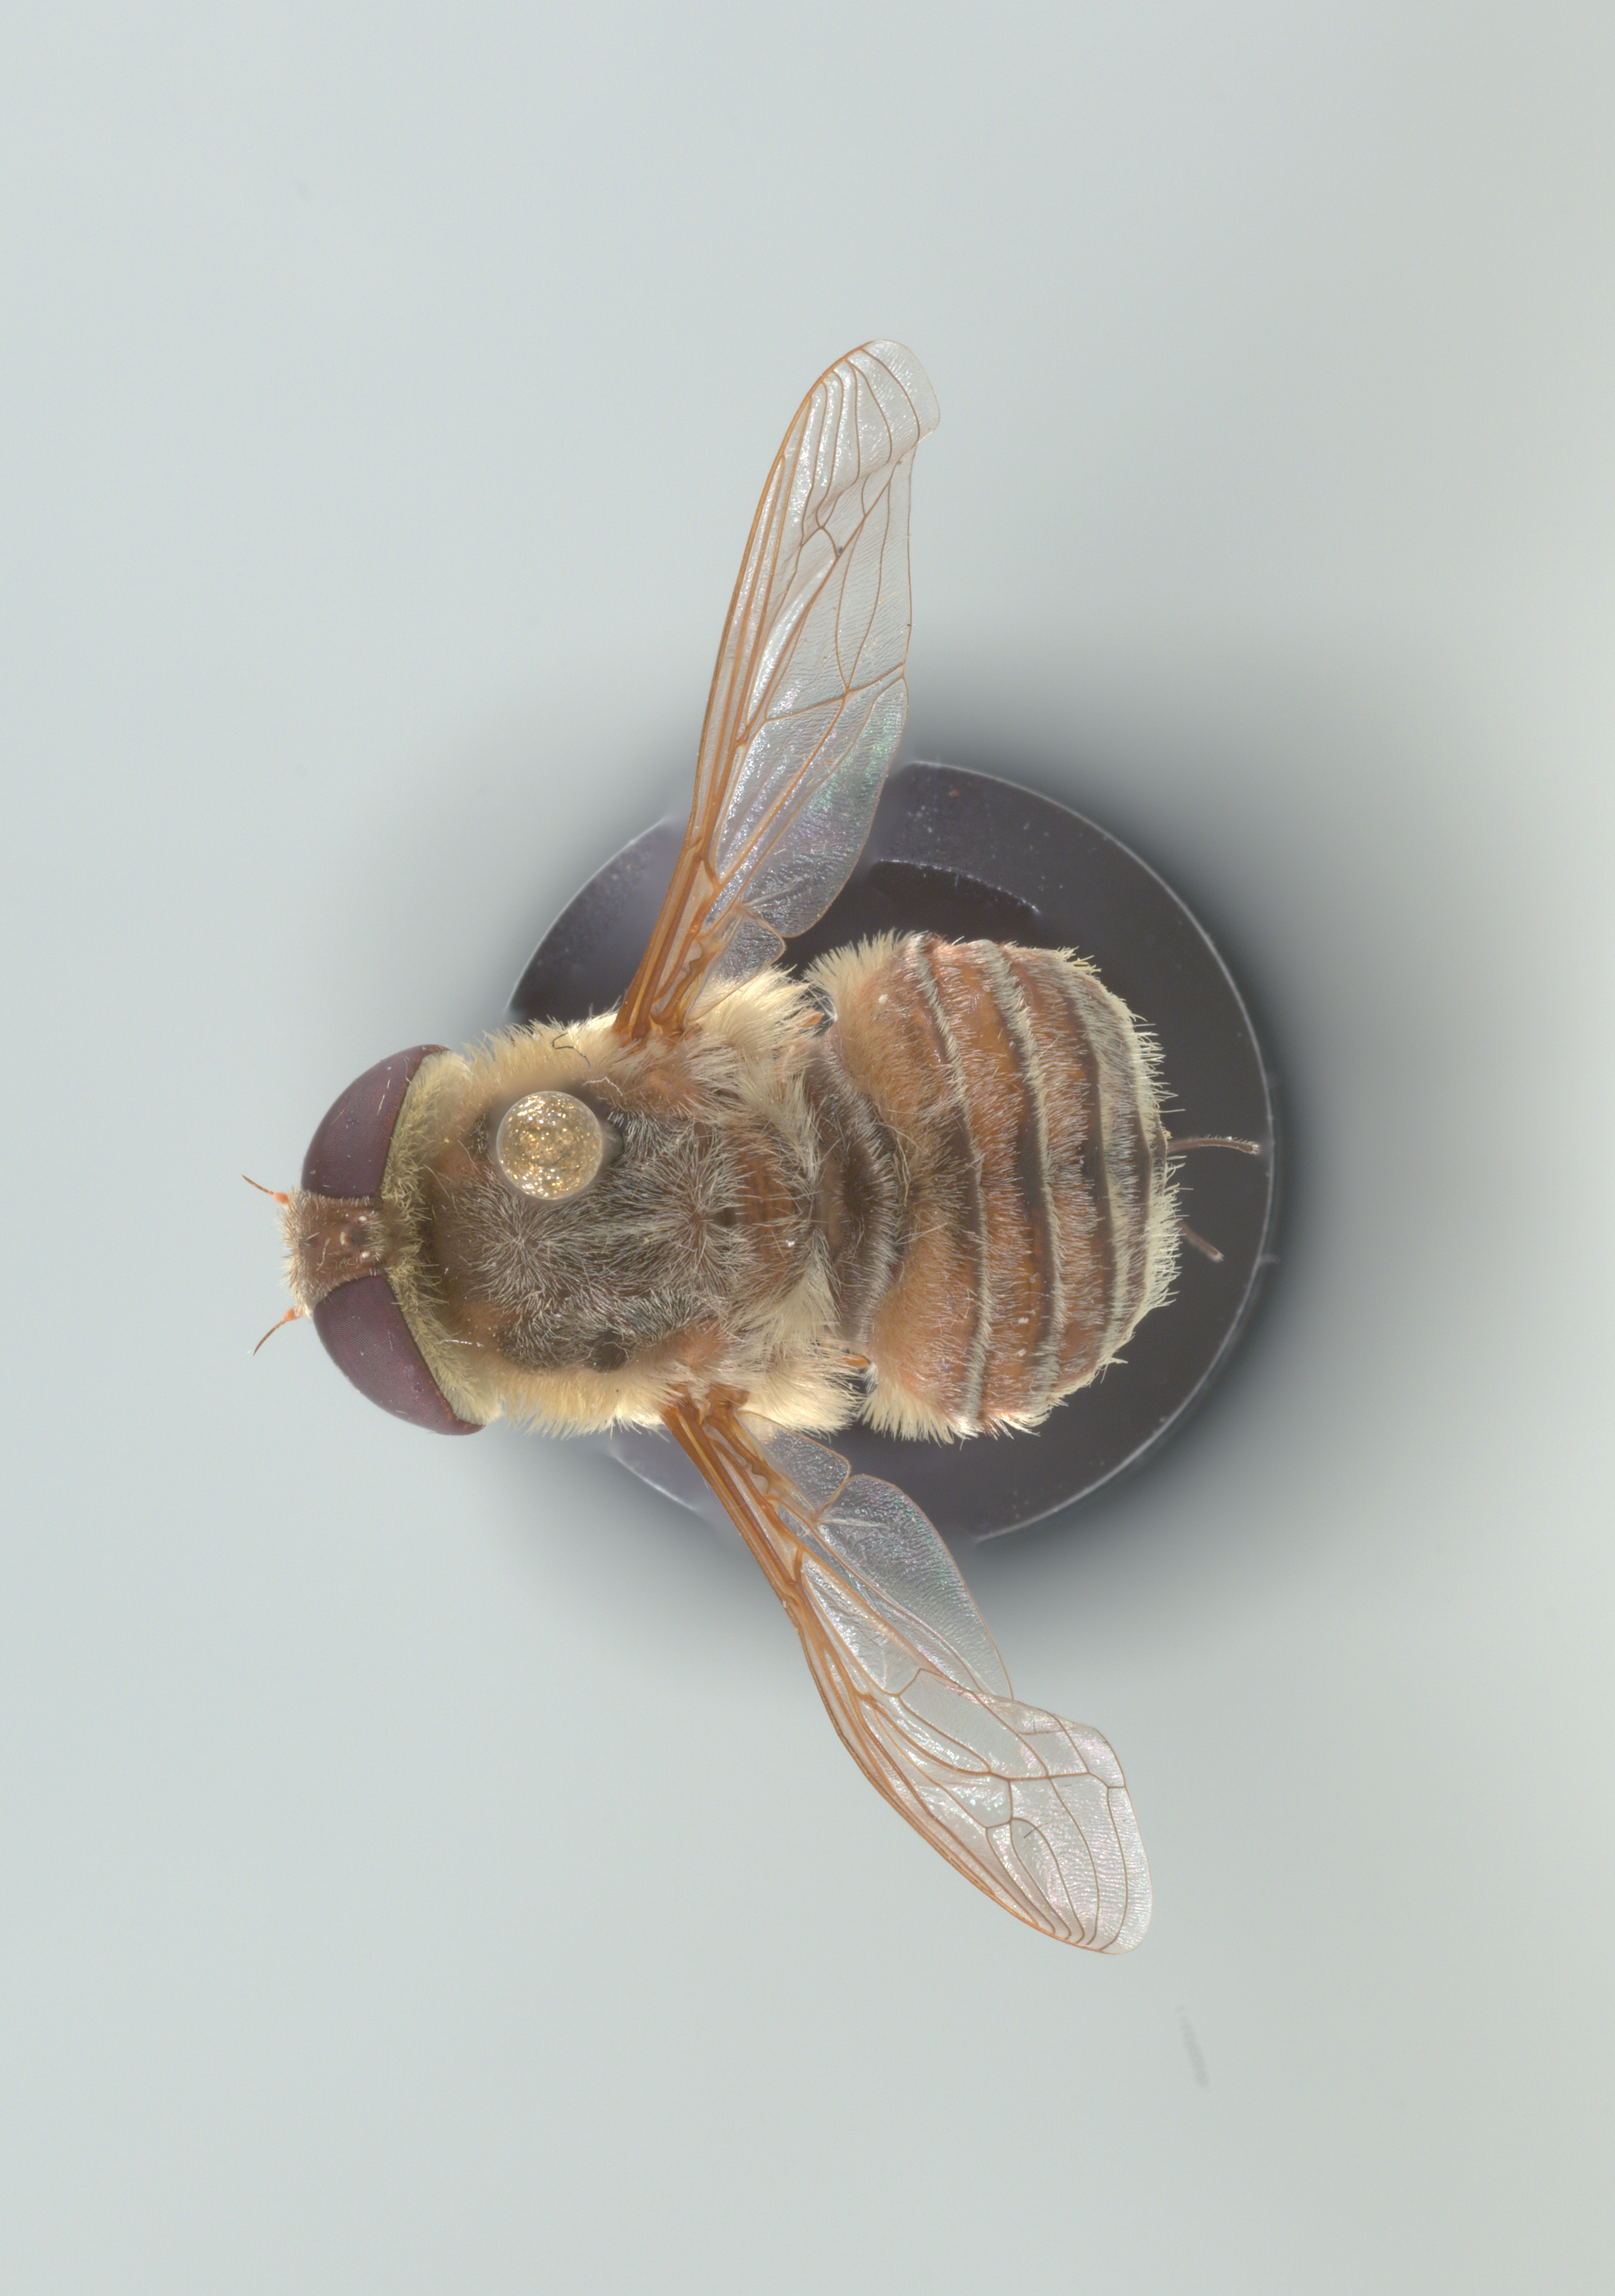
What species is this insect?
Neorhynchocephalus volaticus
